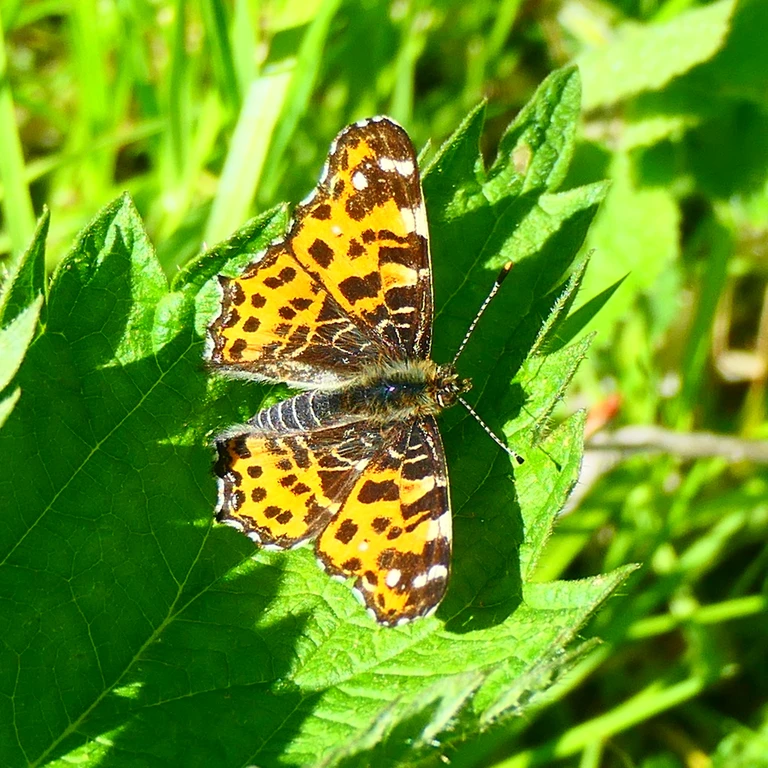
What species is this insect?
Araschnia levana
